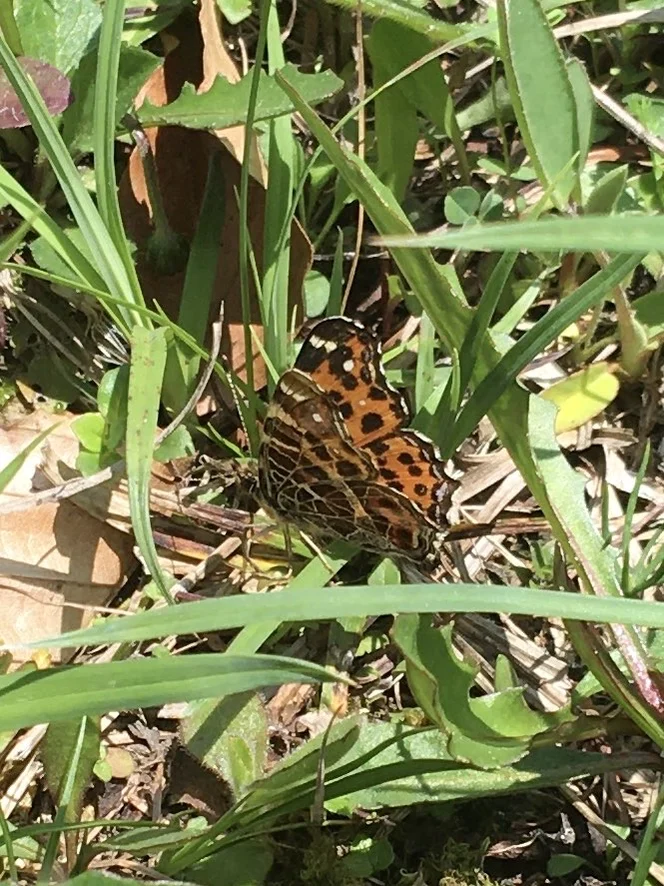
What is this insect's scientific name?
Araschnia levana
